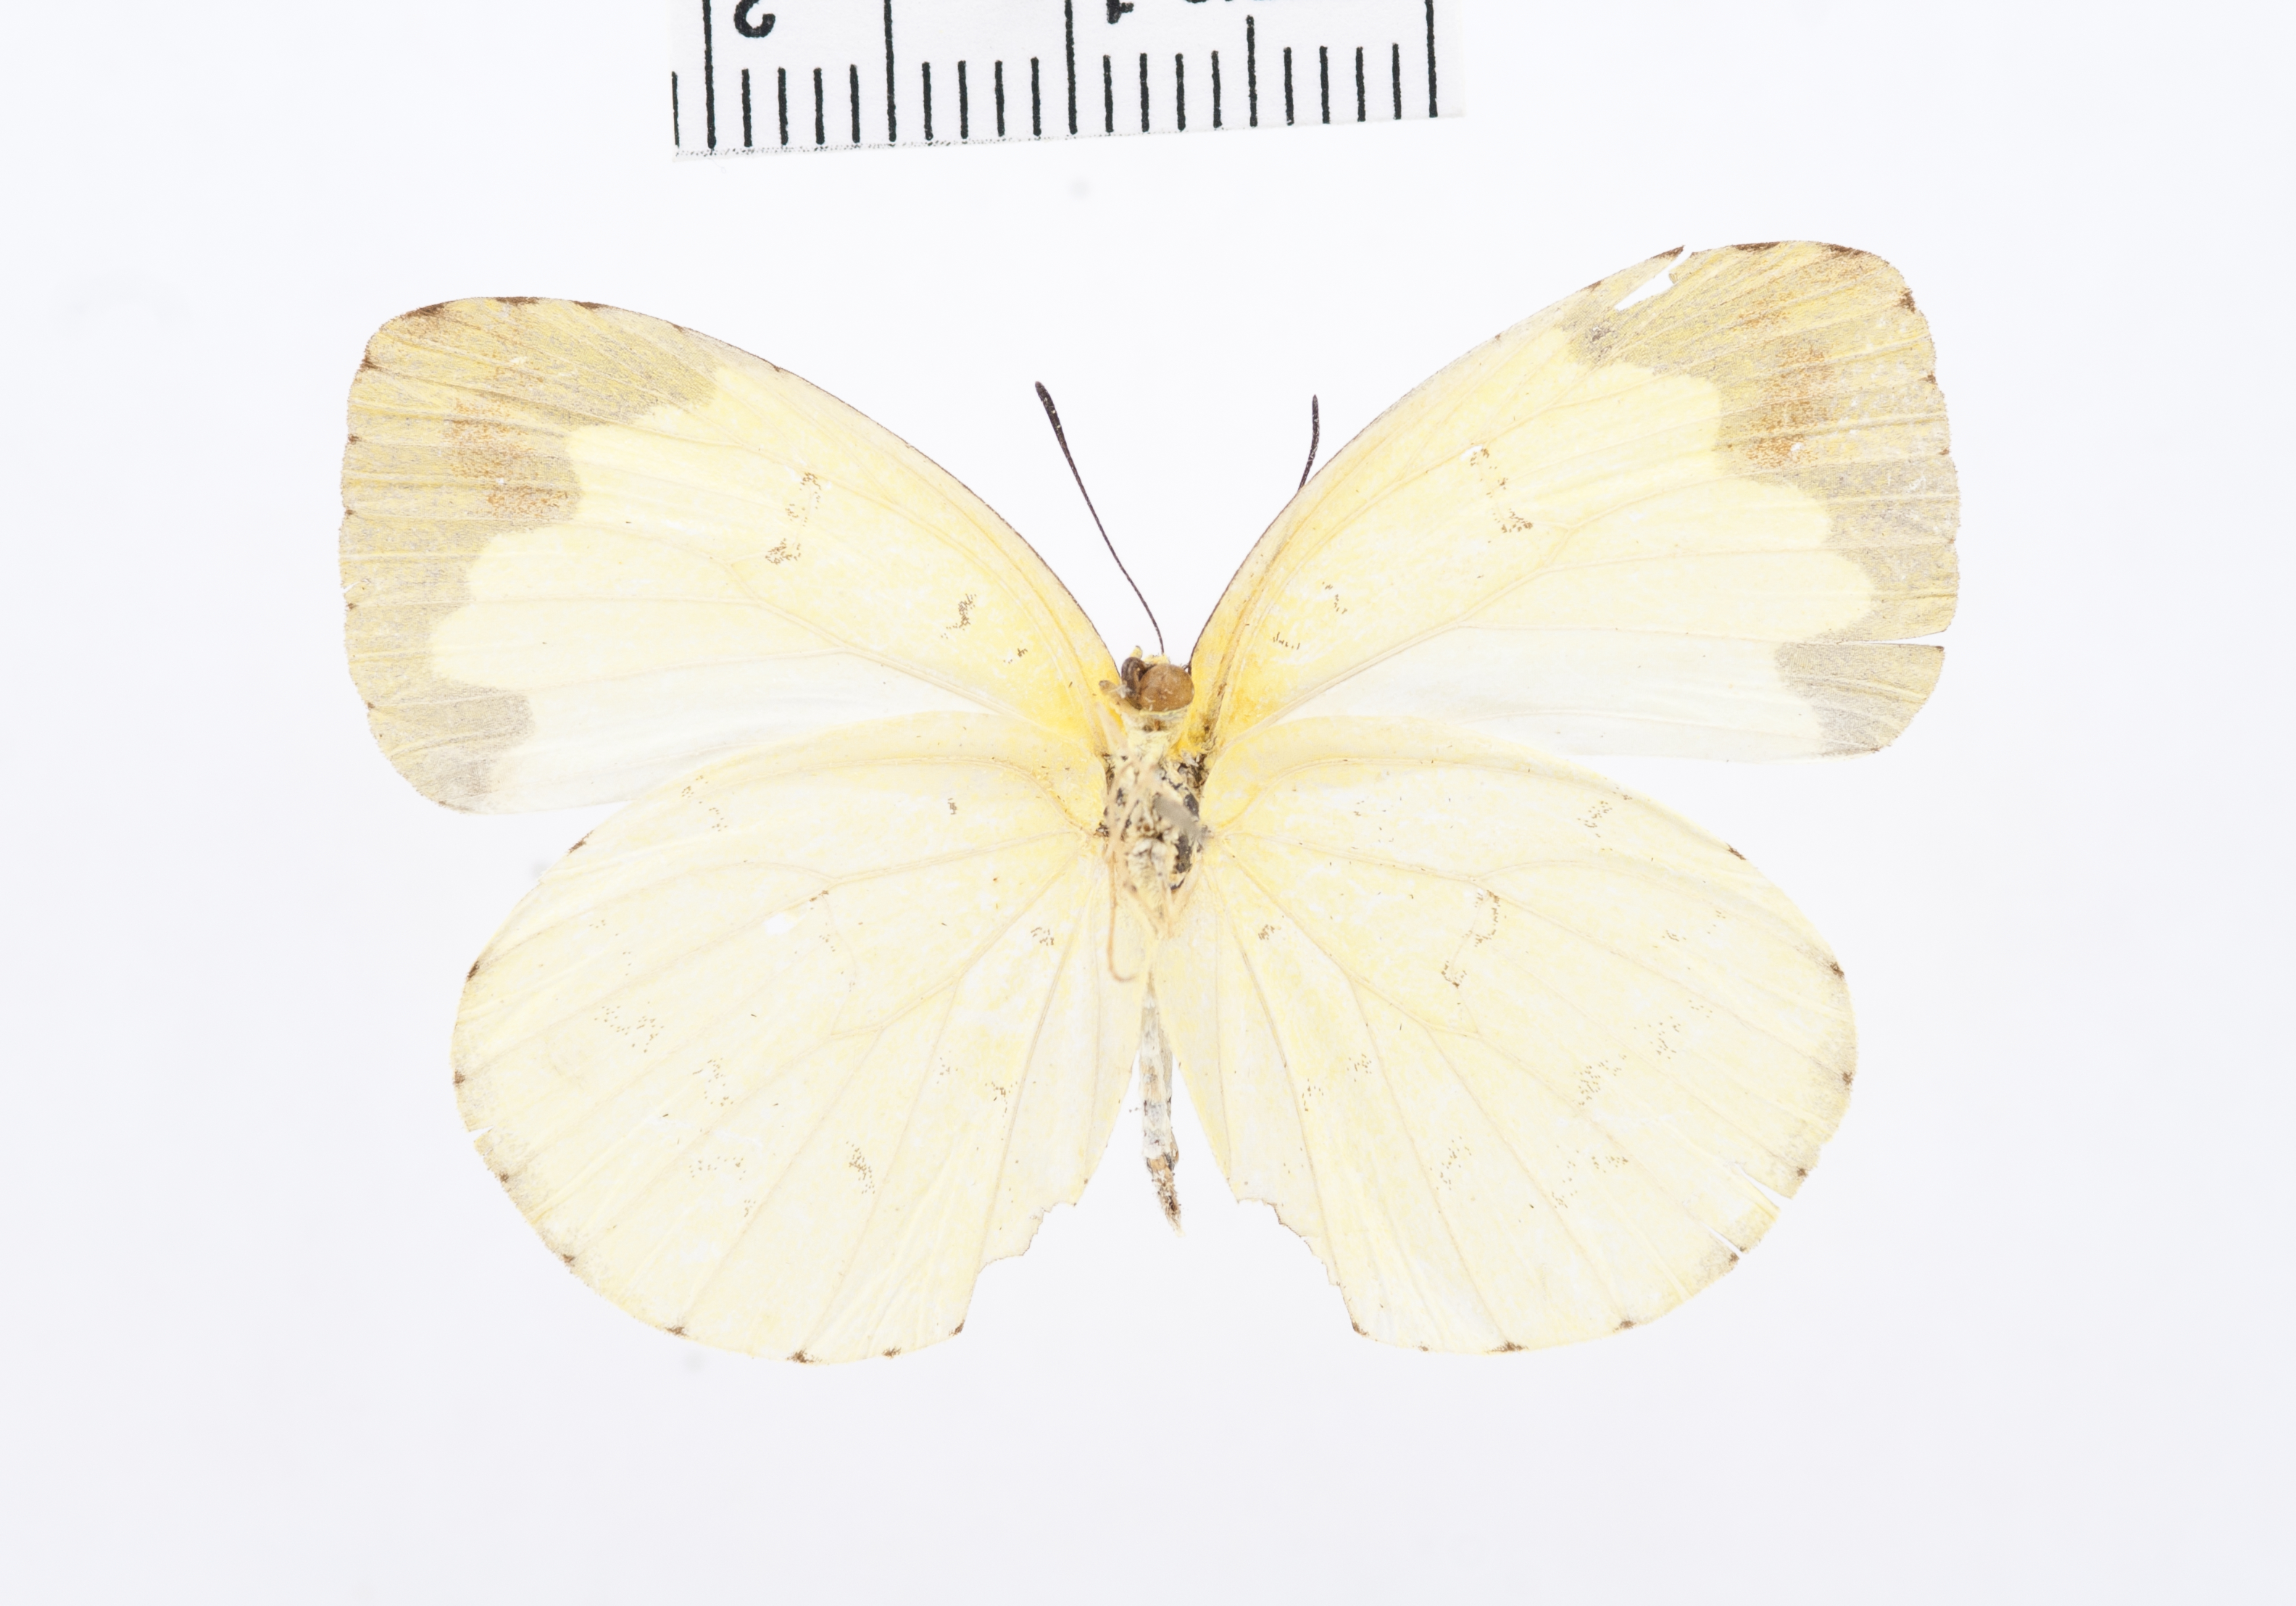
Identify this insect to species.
Eurema senegalensis
